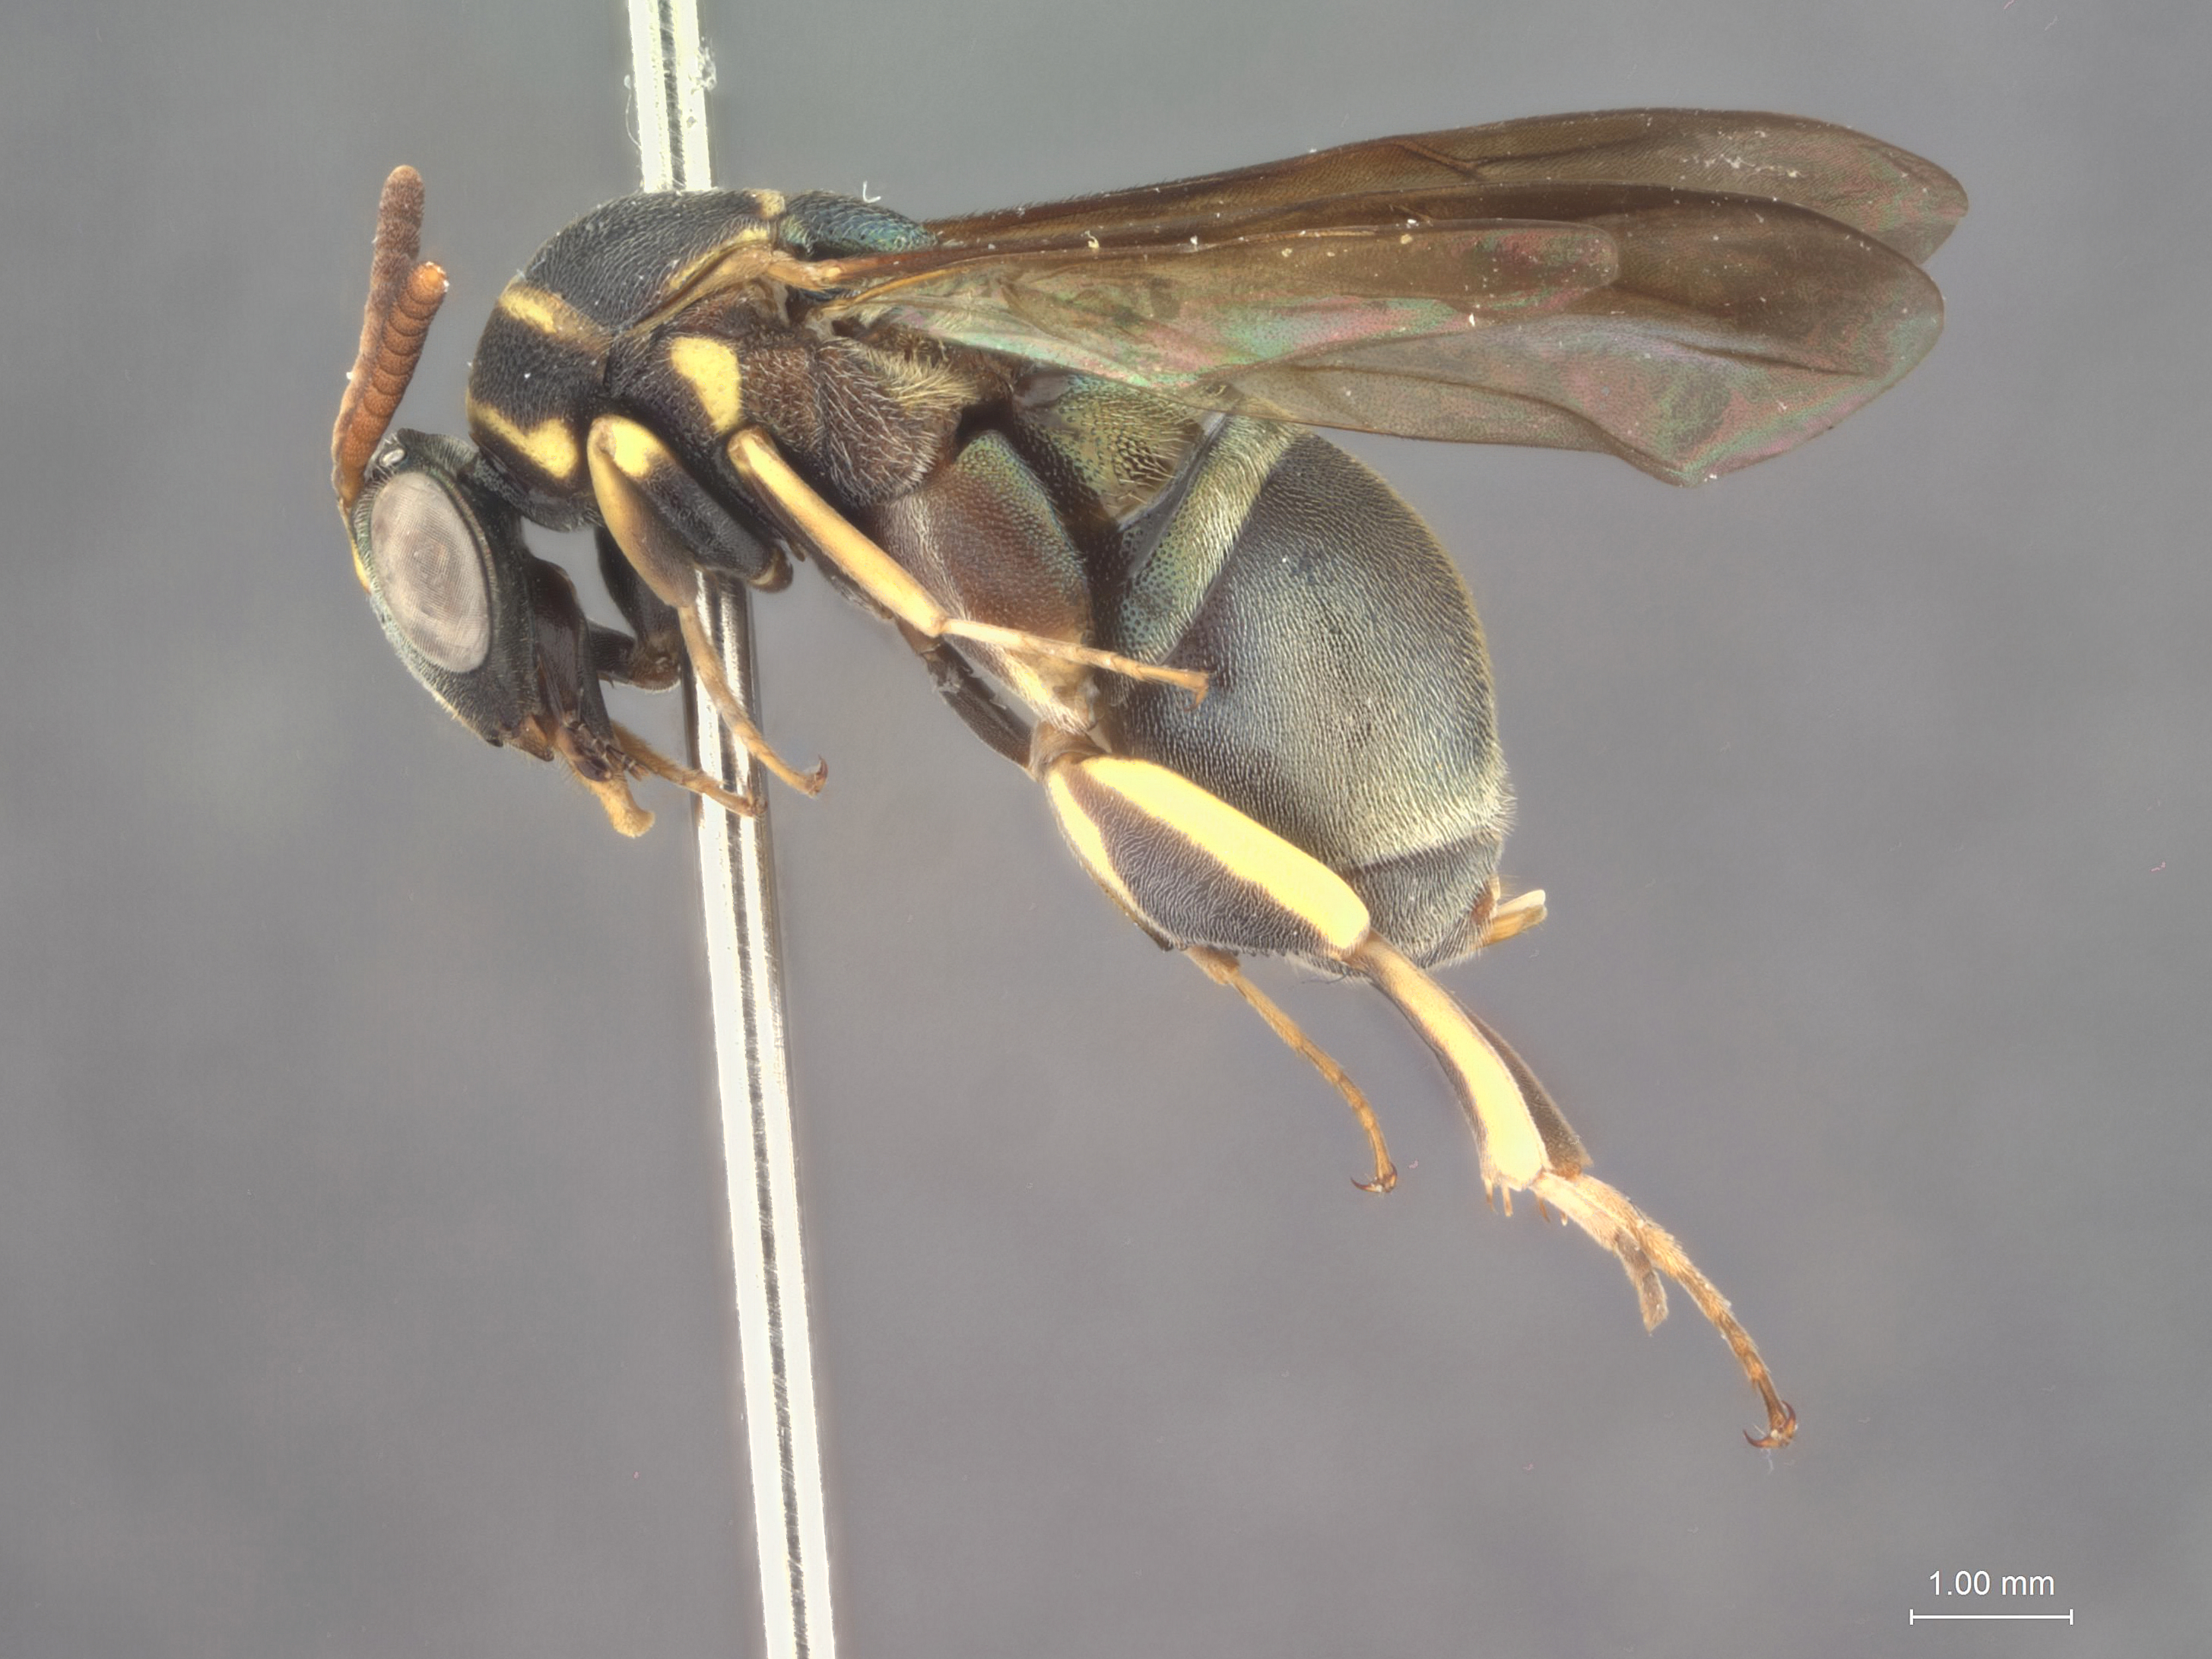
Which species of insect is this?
Leucospis pinna
